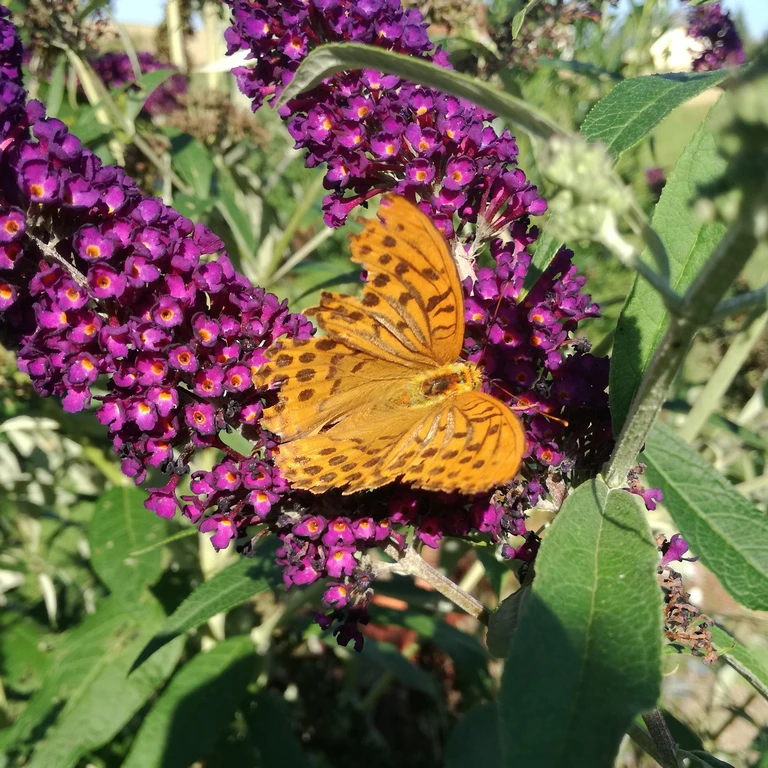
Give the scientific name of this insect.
Argynnis paphia
